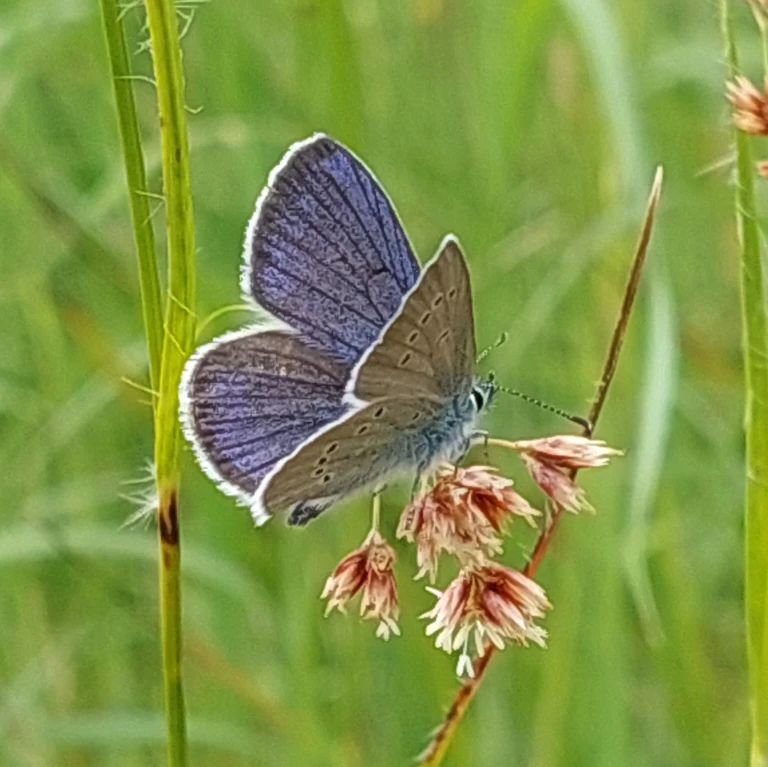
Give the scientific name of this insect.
Cyaniris semiargus
